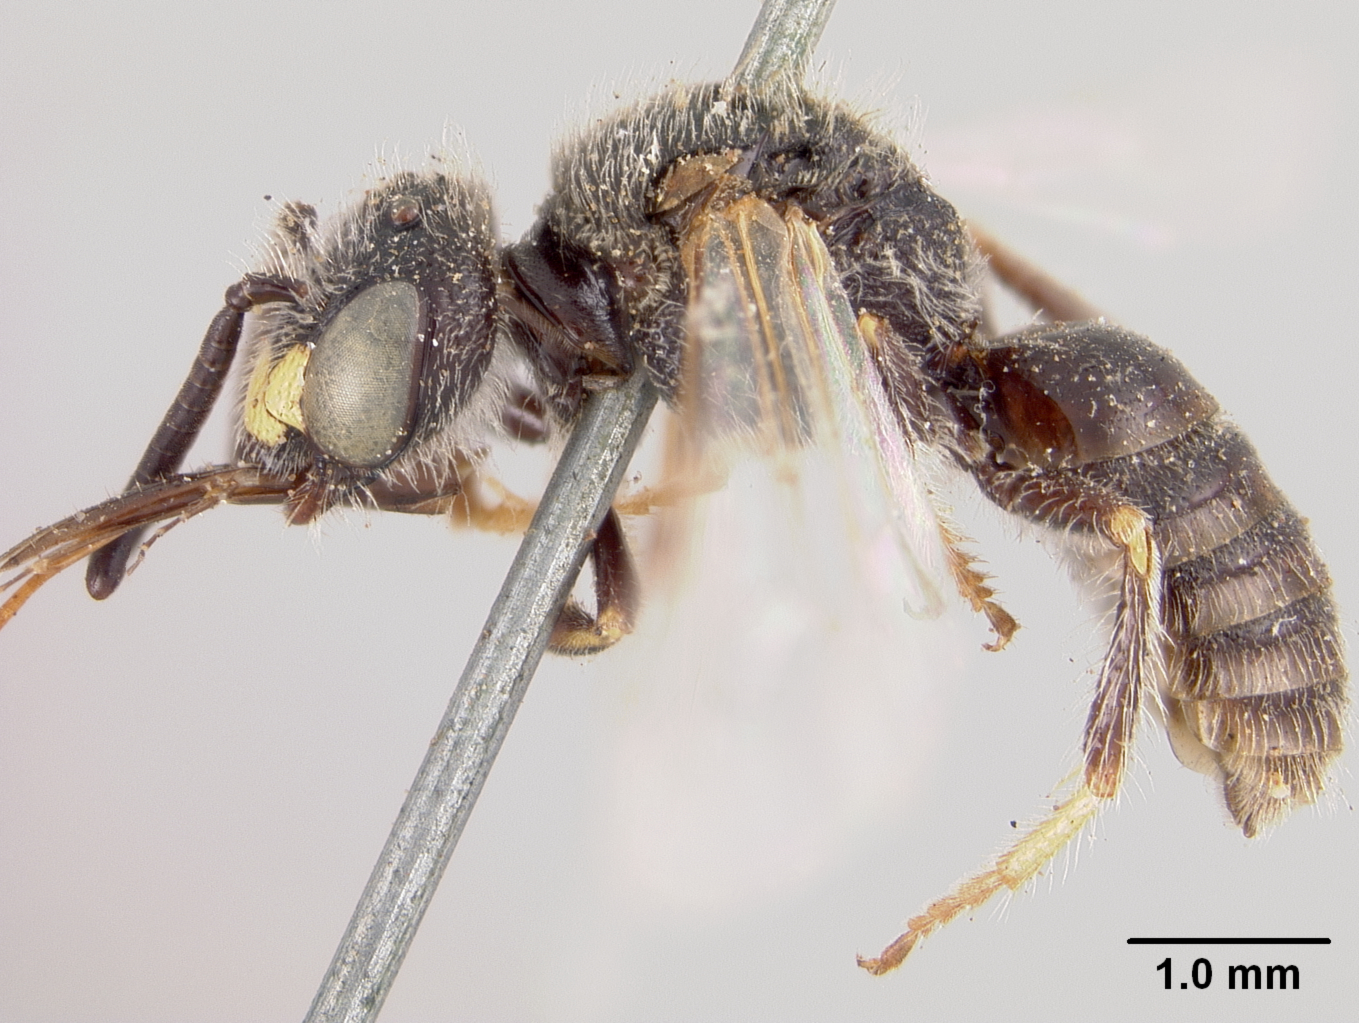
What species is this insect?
Panurginus albitarsis
